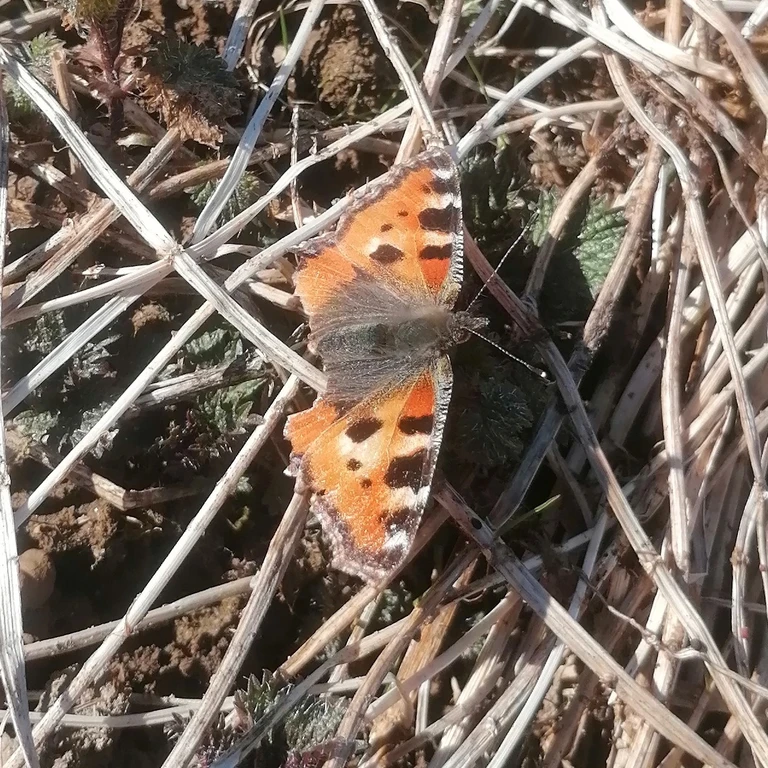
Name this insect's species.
Aglais urticae
